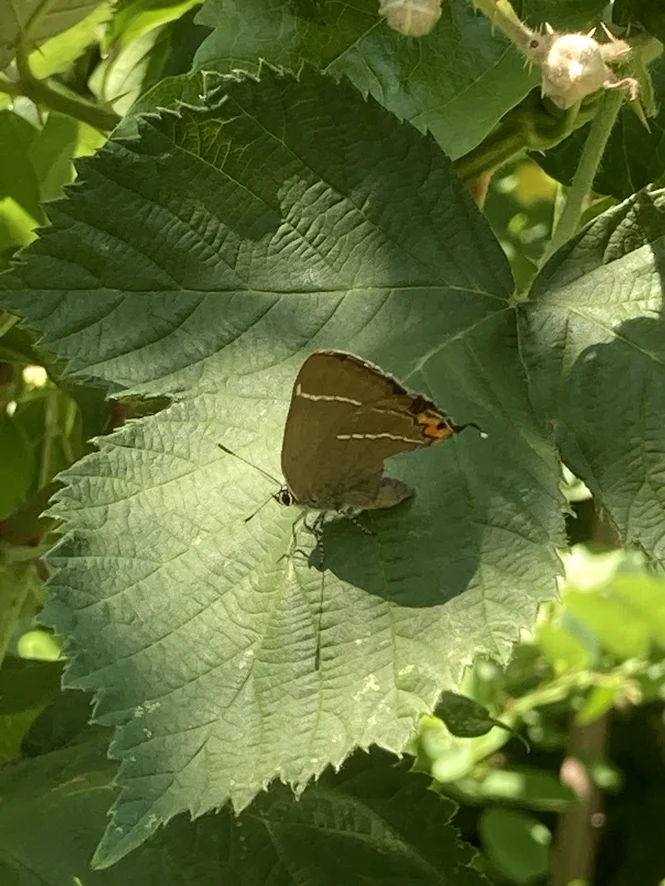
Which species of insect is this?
Satyrium w-album
